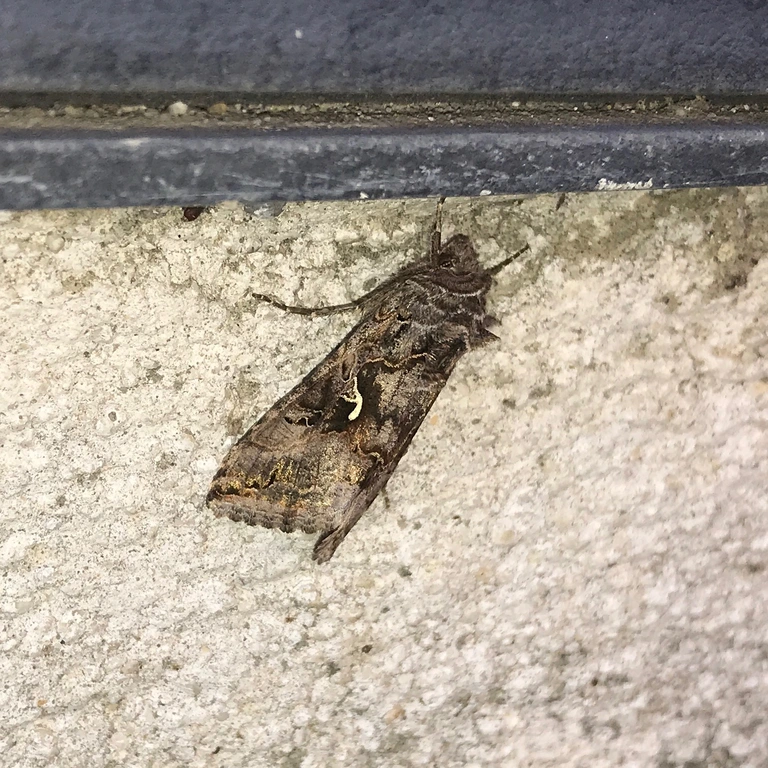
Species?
Autographa gamma
